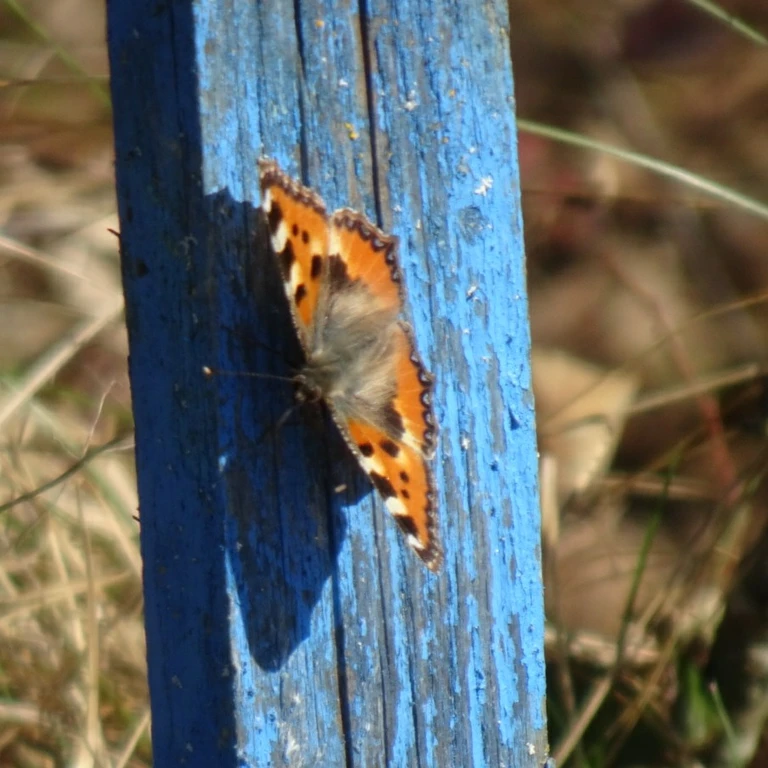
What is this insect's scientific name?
Aglais urticae
